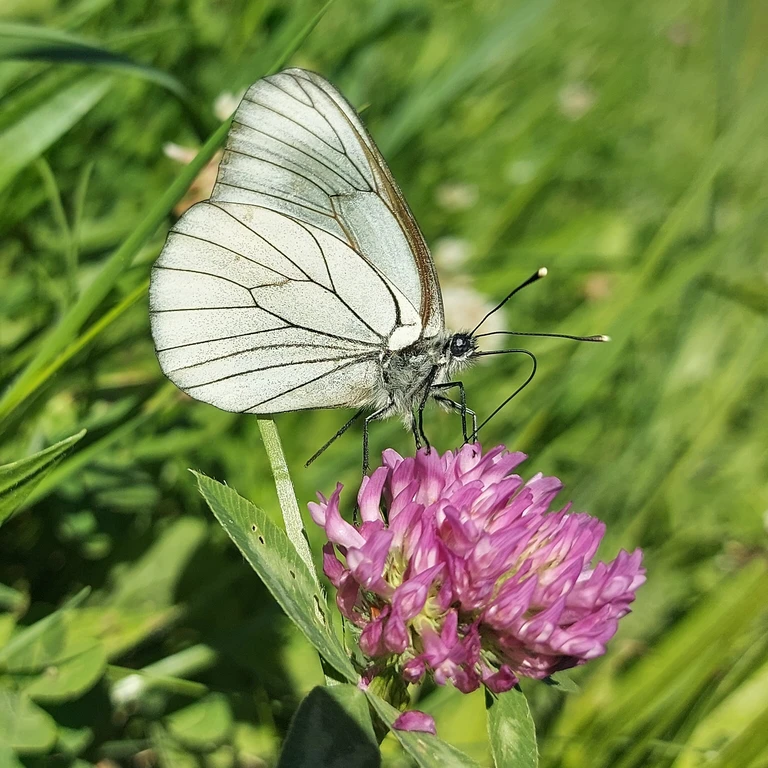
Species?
Aporia crataegi
